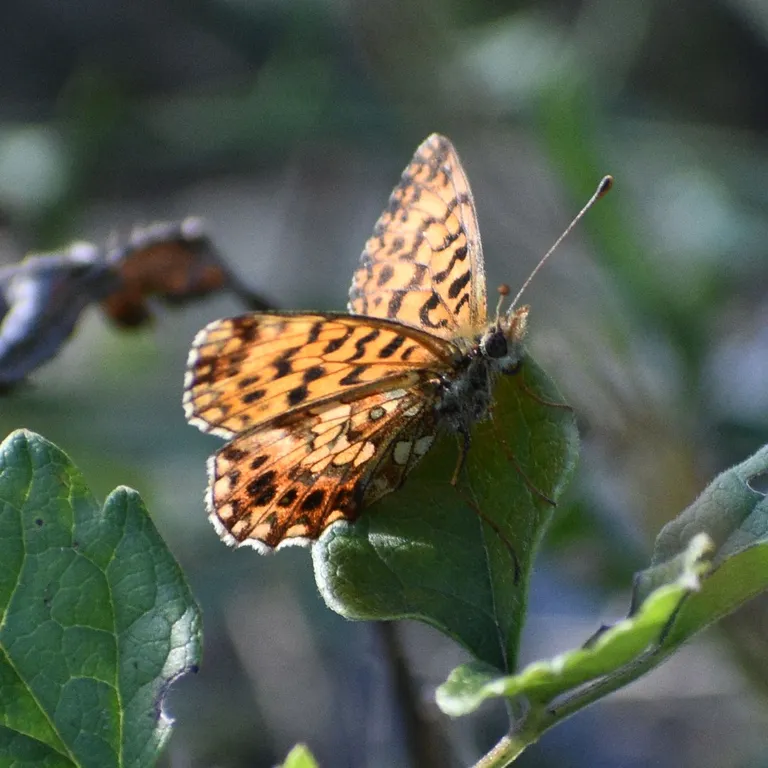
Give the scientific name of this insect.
Boloria dia
